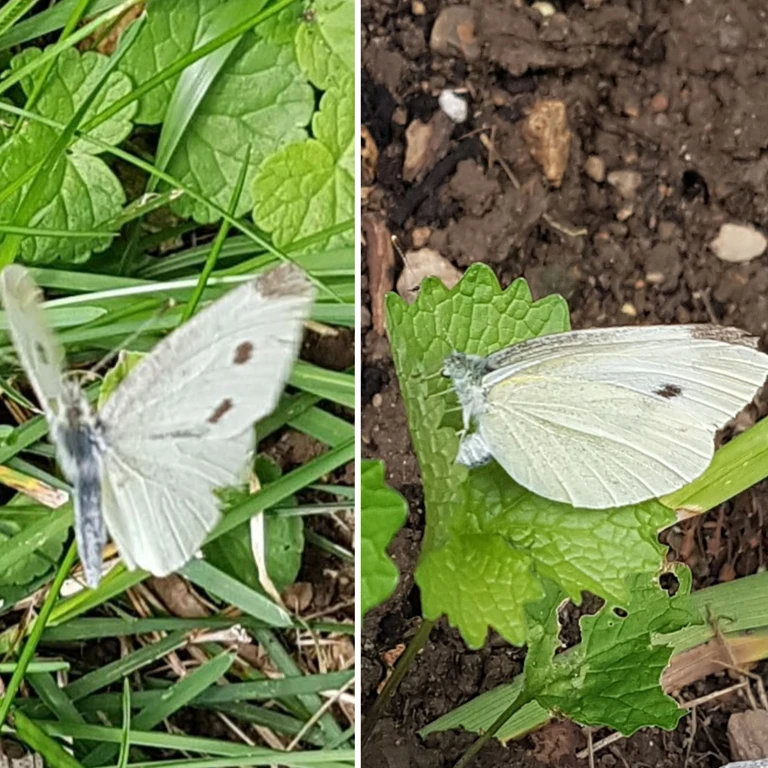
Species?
Pieris rapae
